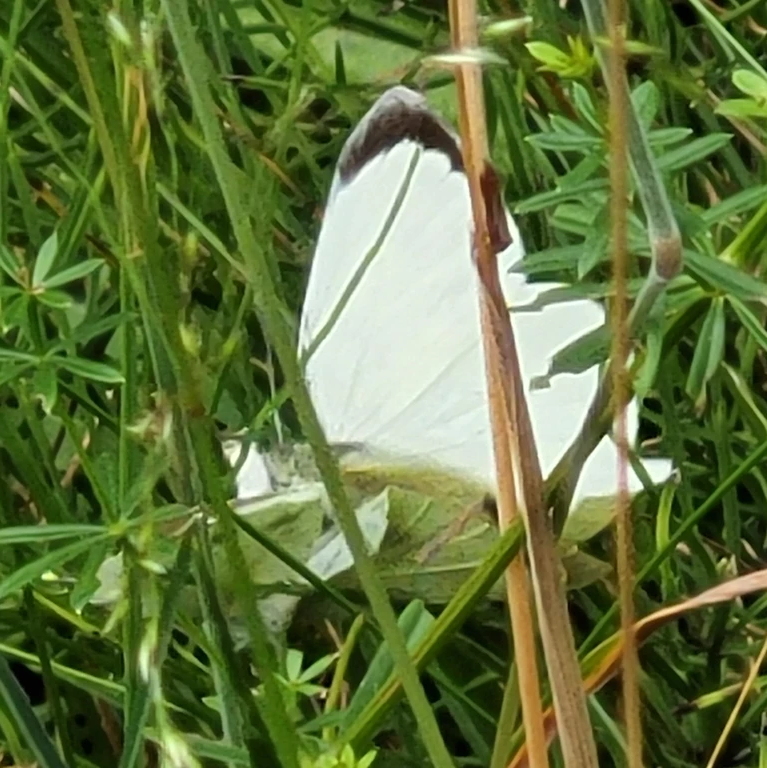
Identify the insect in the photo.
Pieris brassicae
